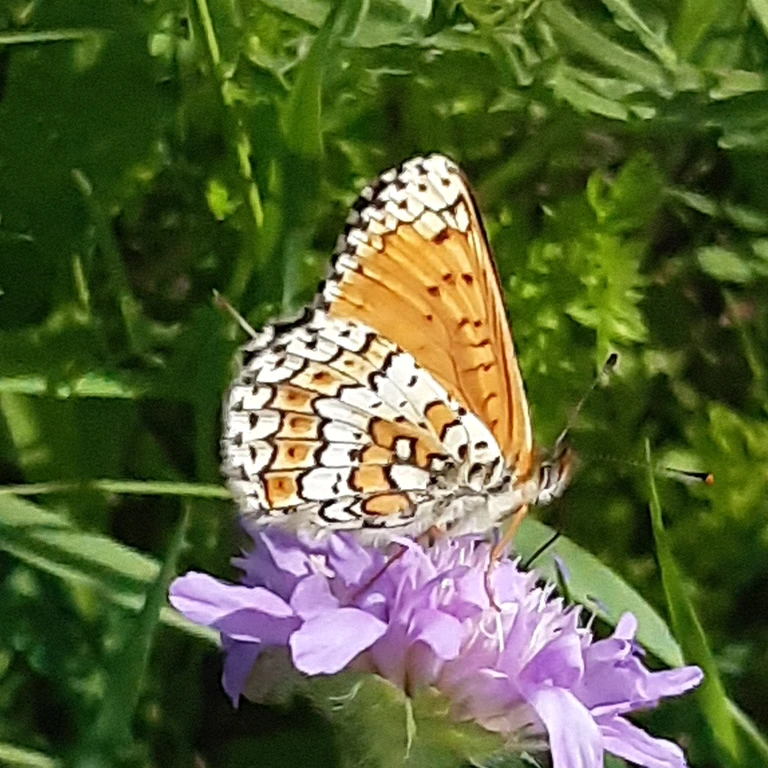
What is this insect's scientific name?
Melitaea cinxia
